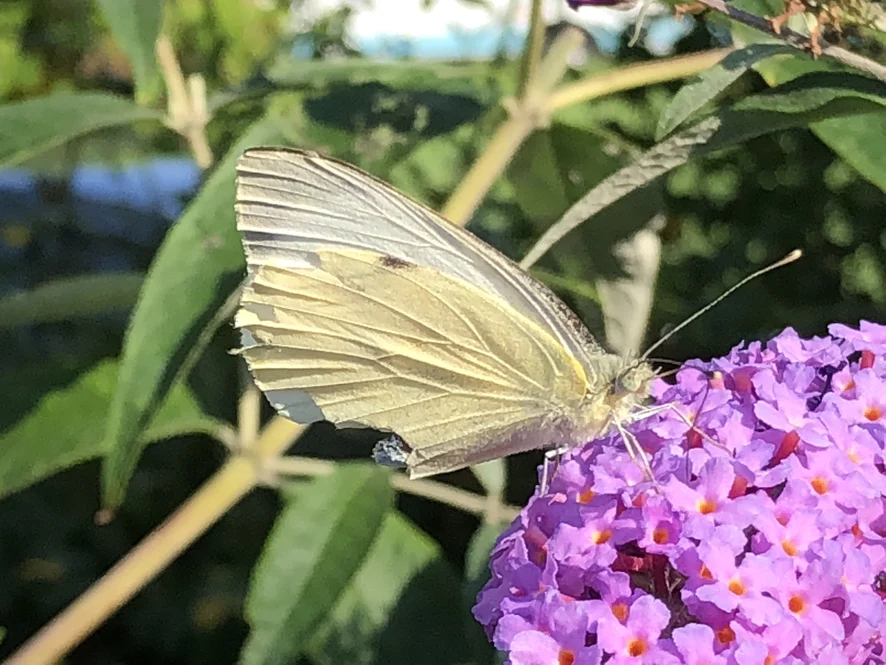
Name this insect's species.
Pieris brassicae
